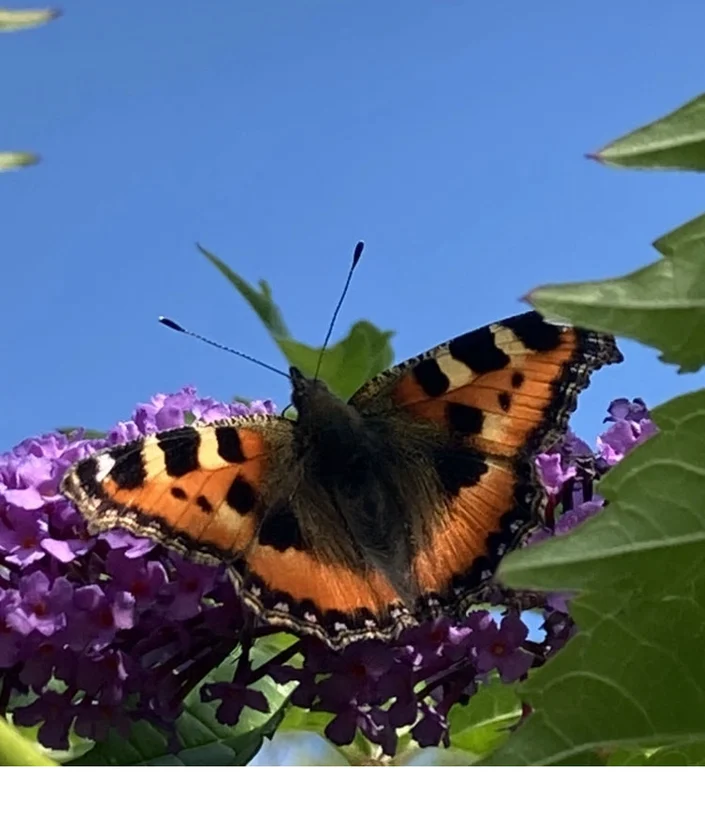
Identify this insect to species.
Aglais urticae
